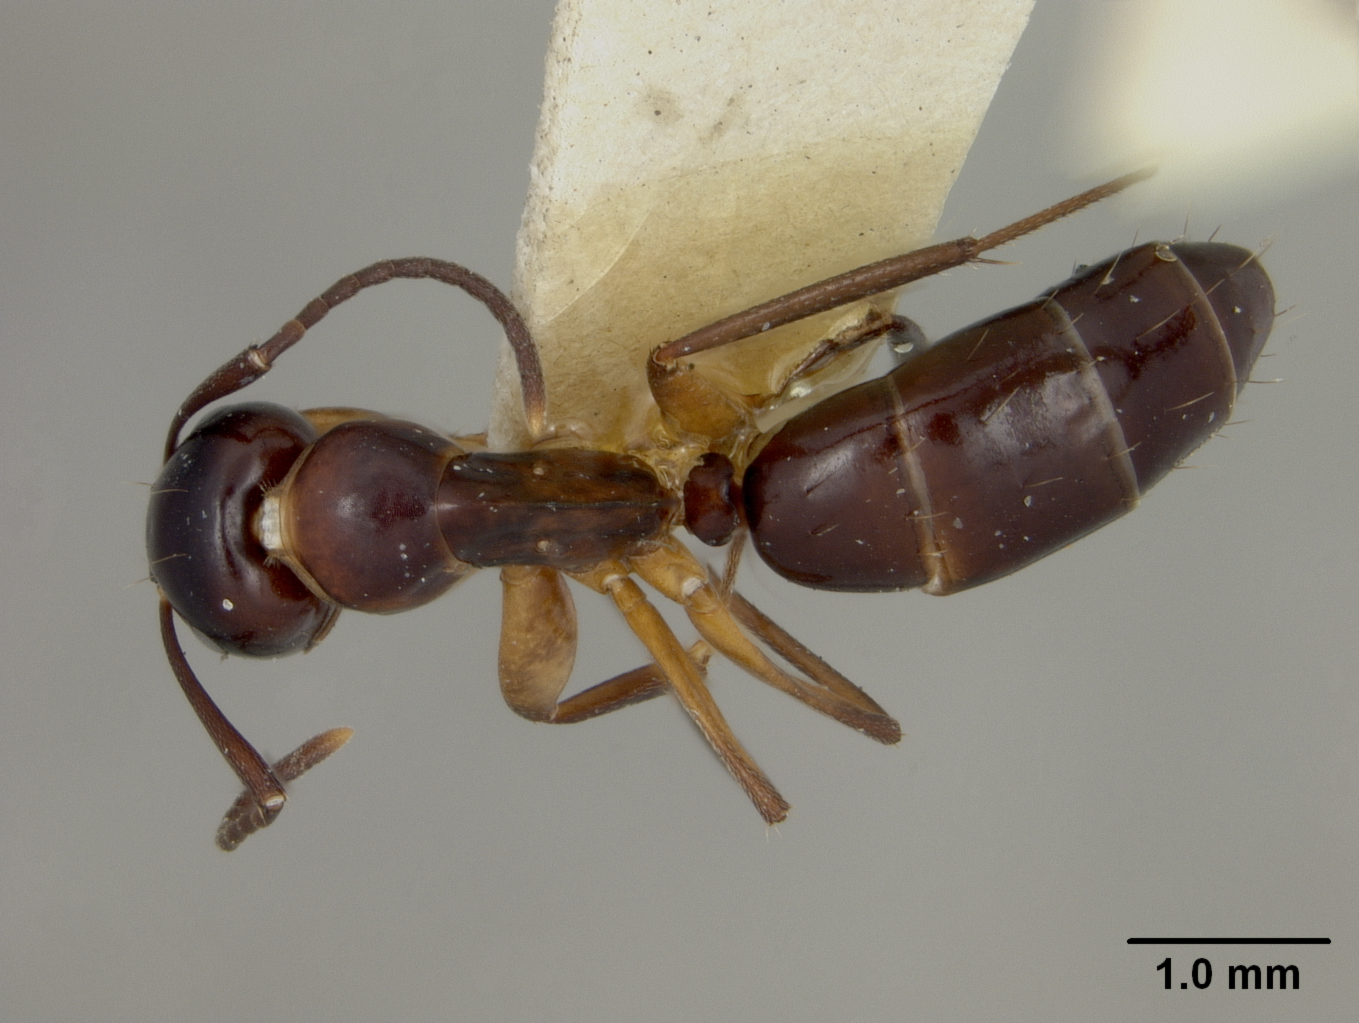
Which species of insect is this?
Camponotus laminatus
